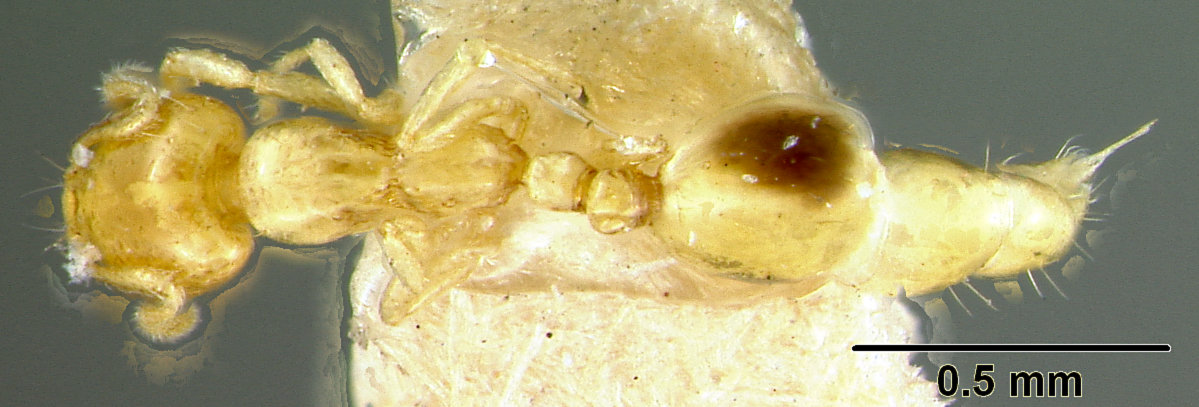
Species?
Monomorium bimaculatum
